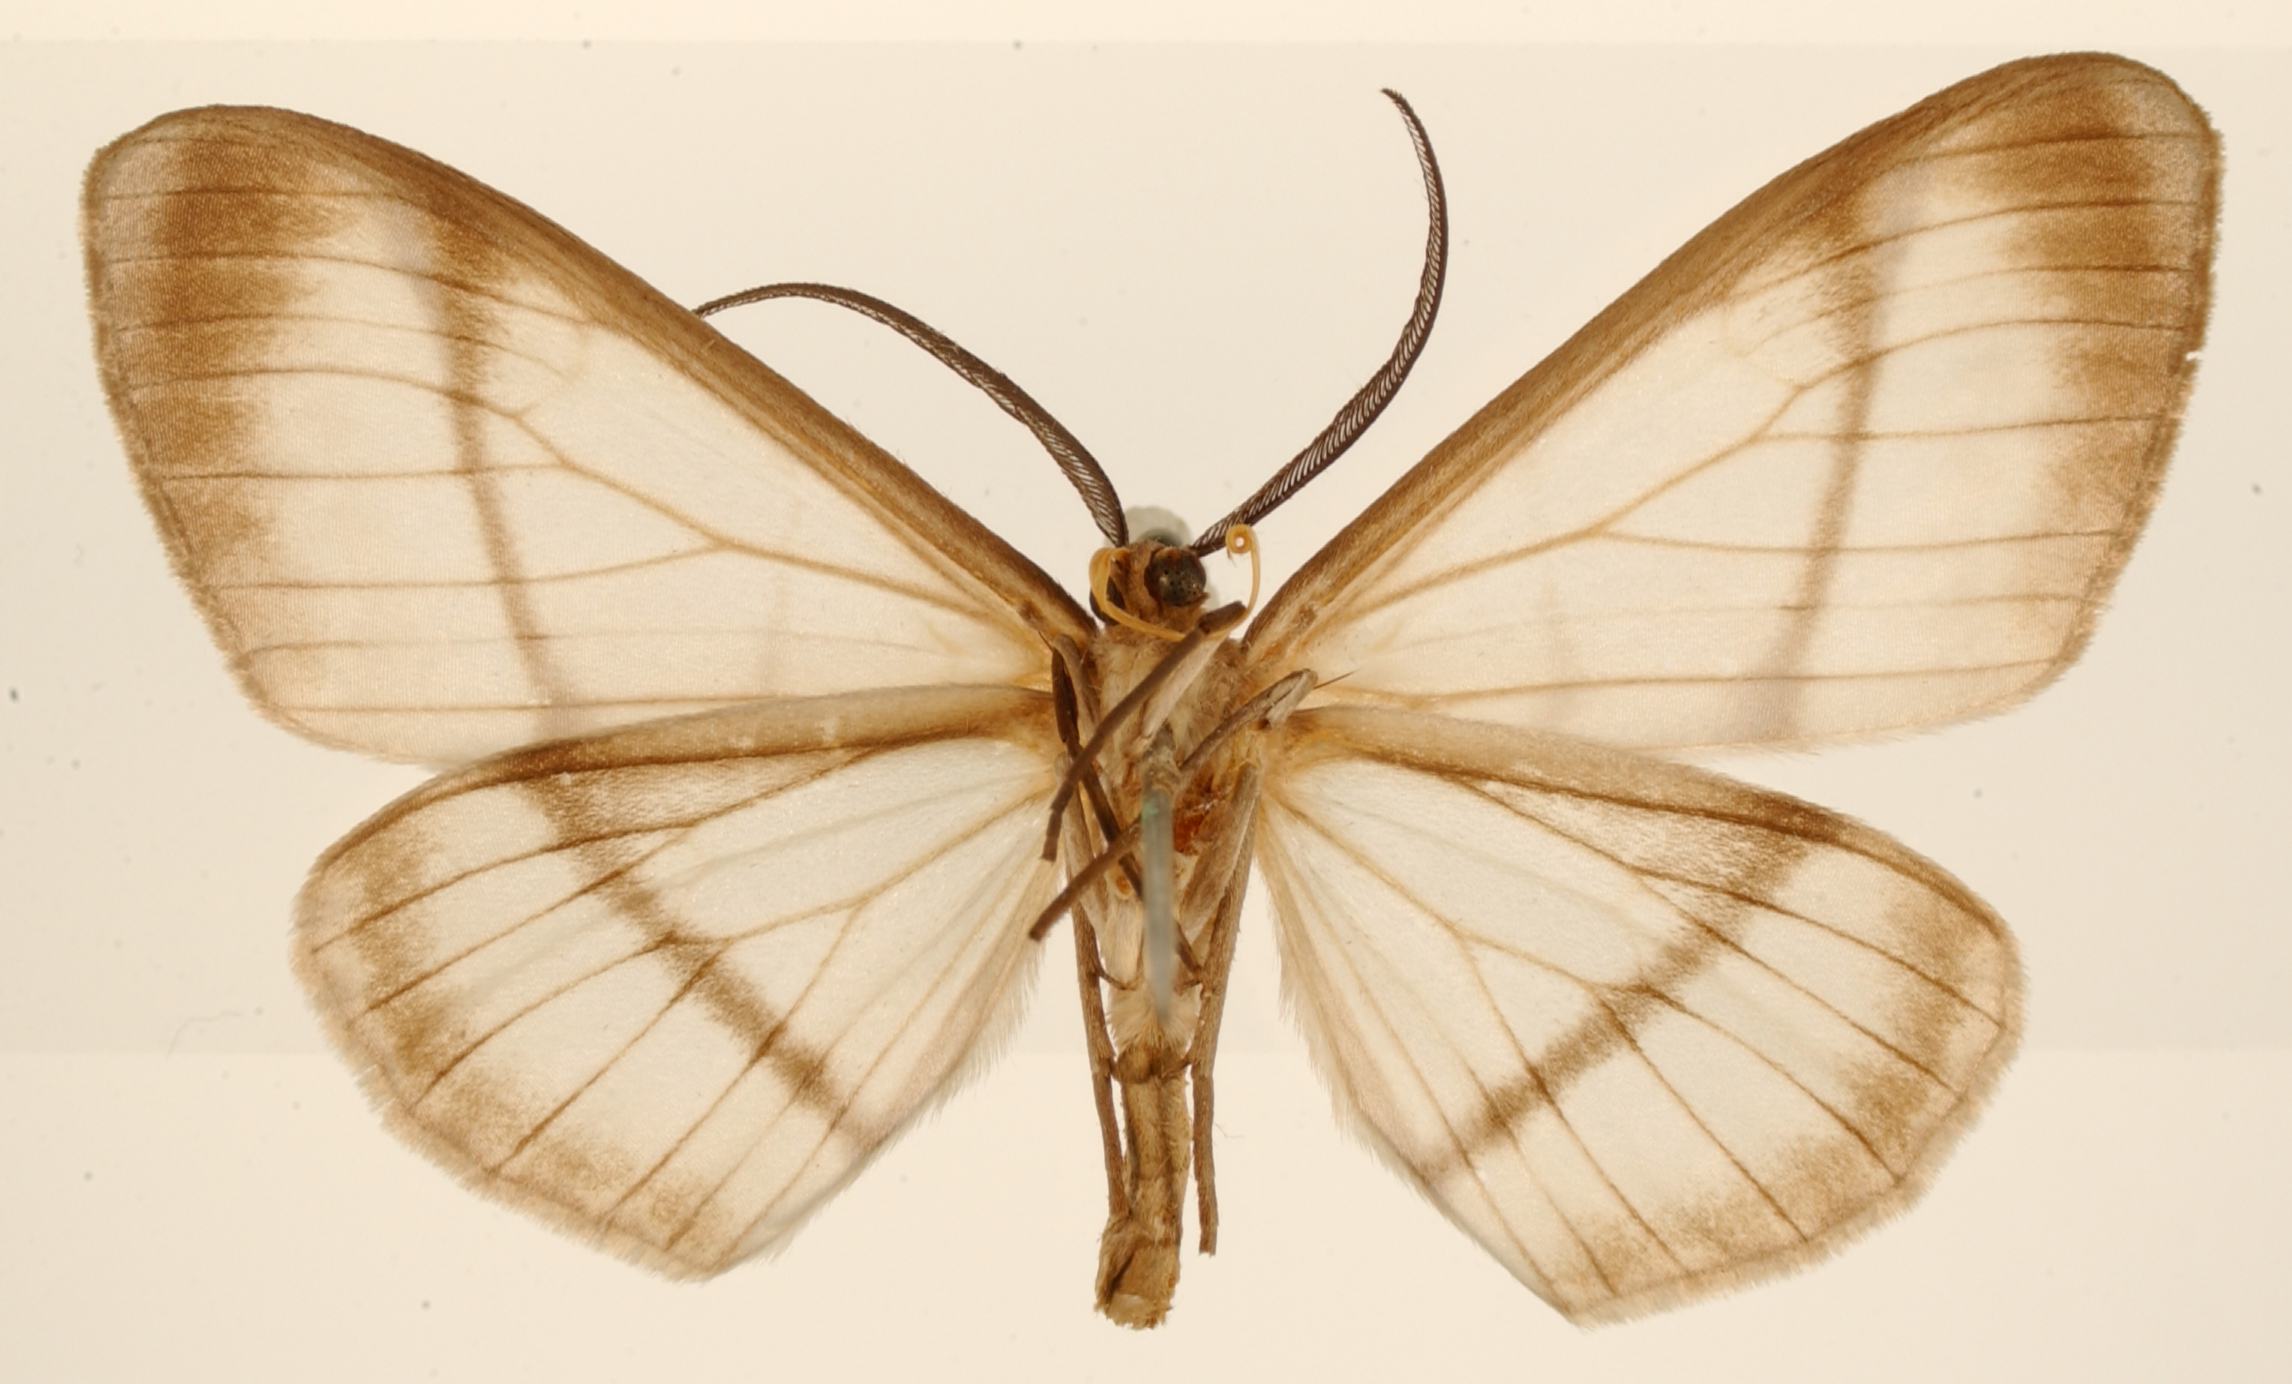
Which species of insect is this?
Nipteria semigrisea
